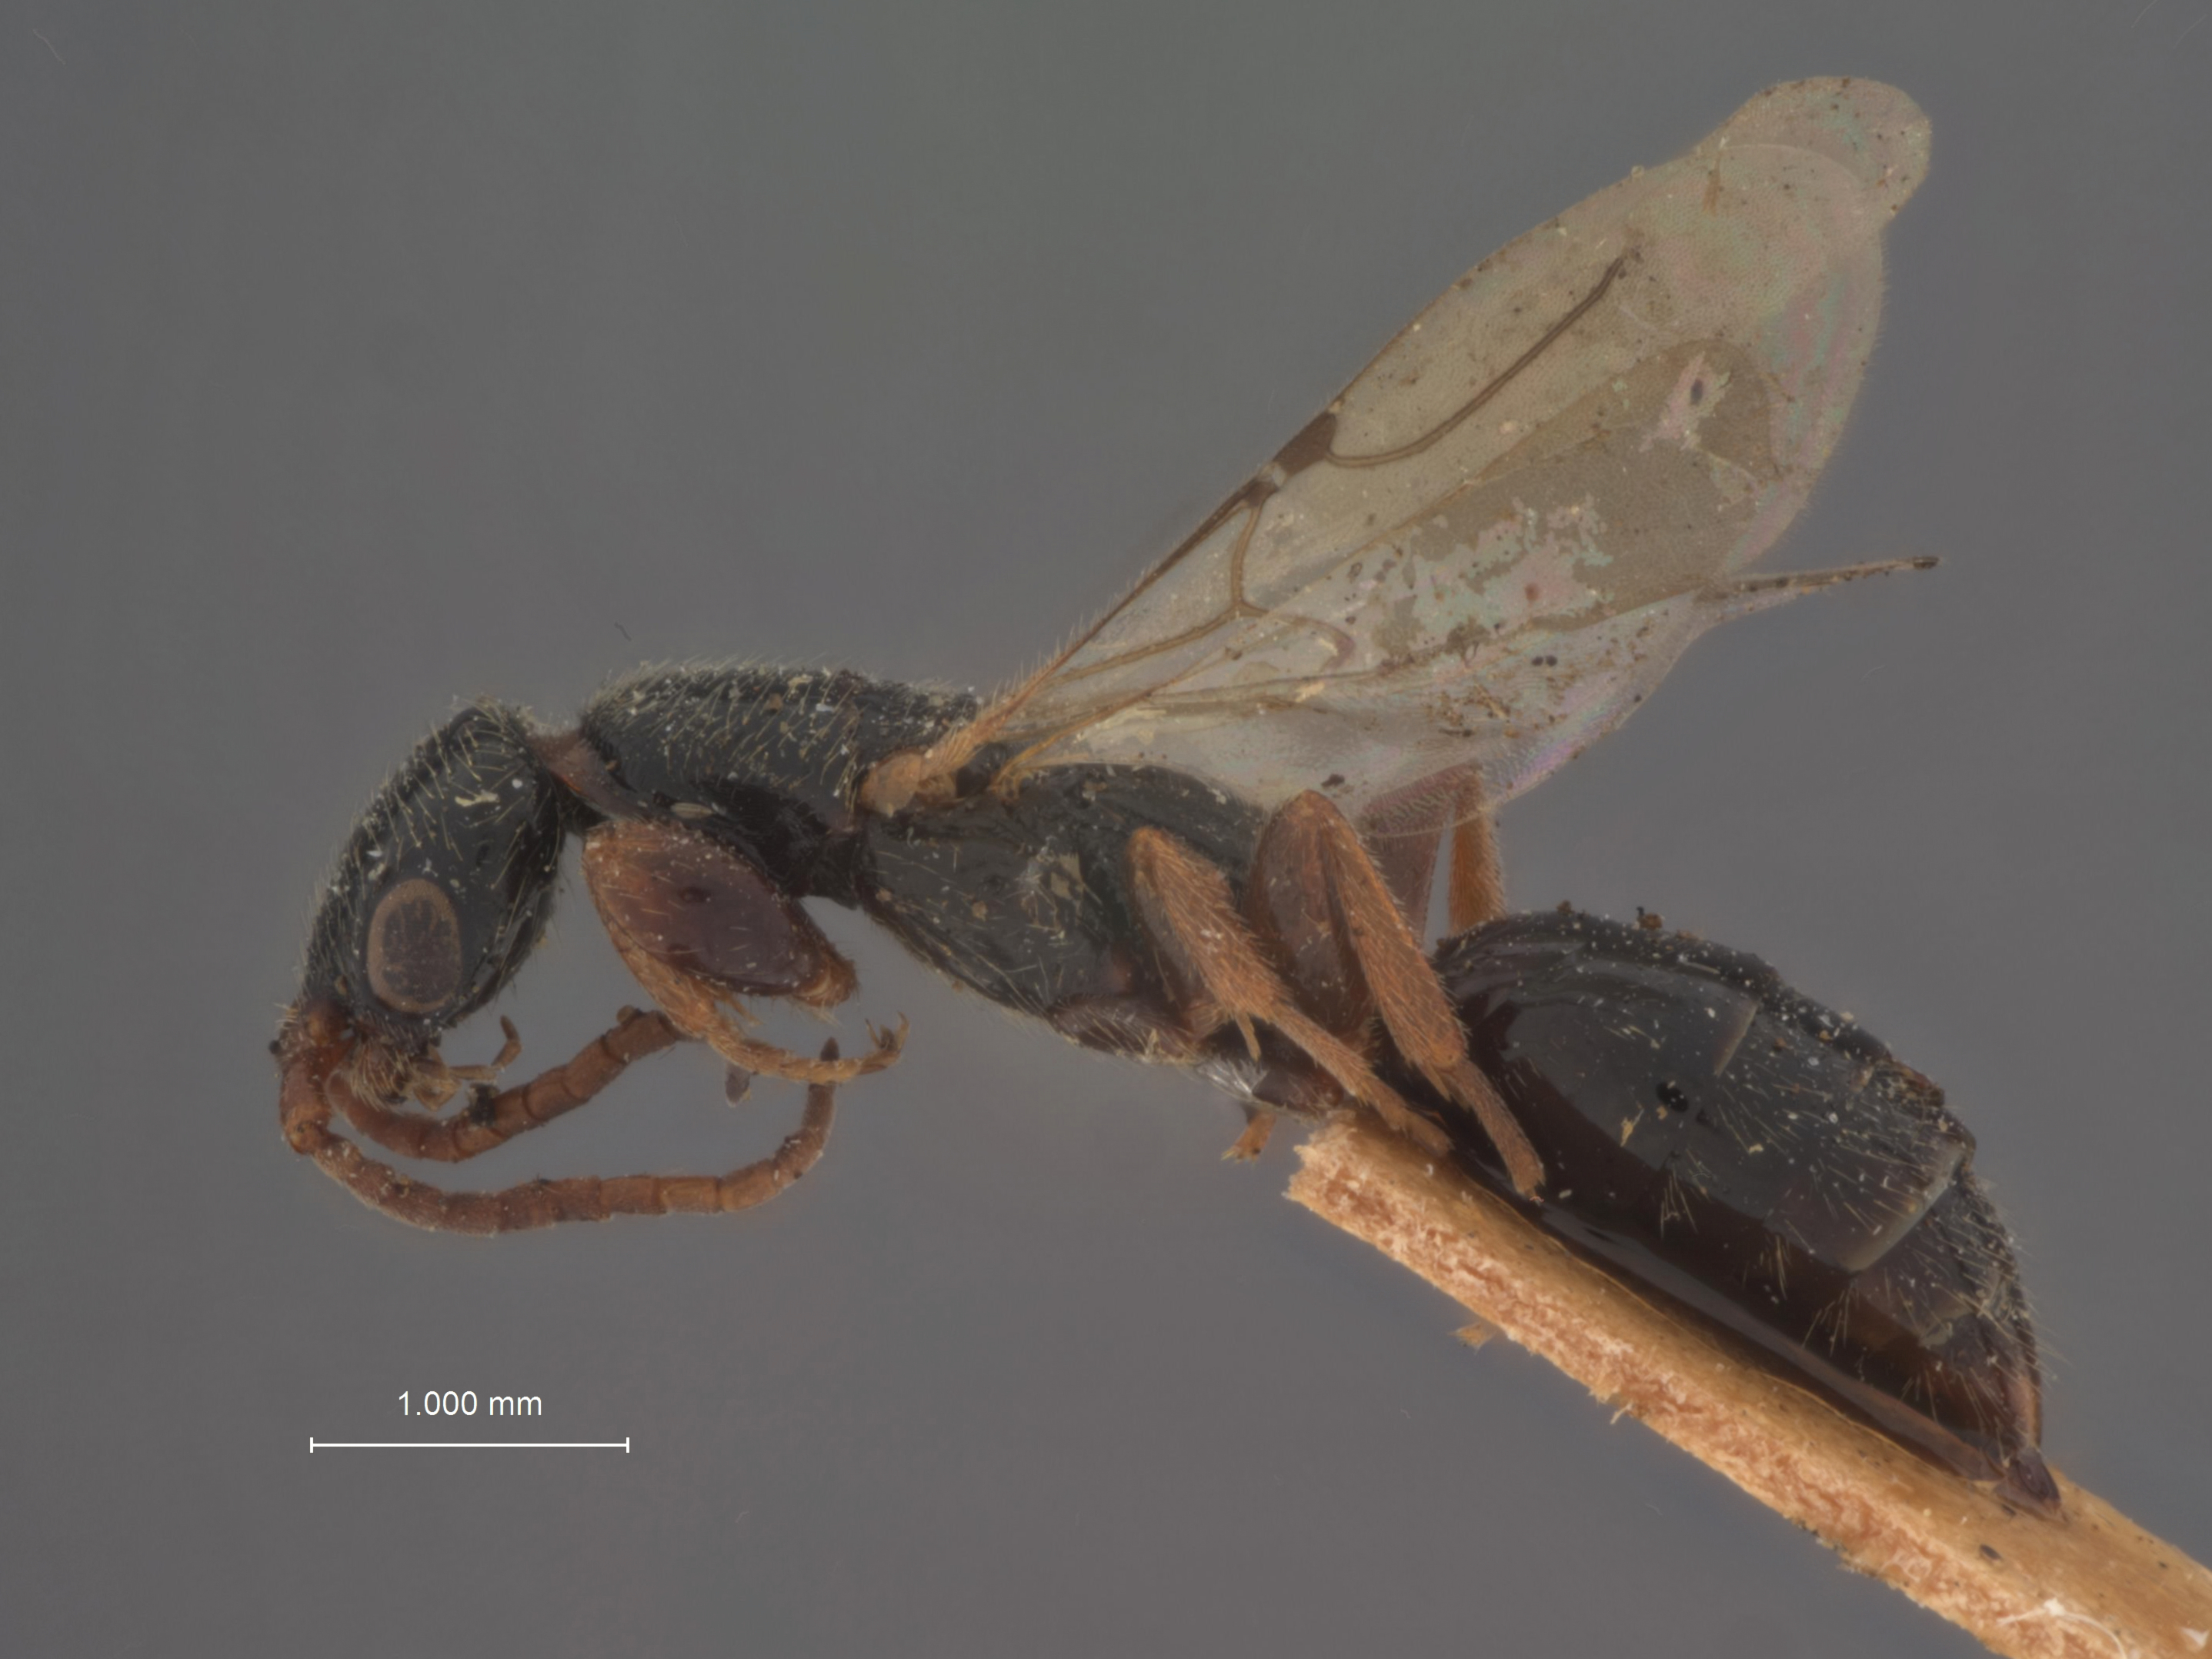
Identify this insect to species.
Mesitius vancouverensis
